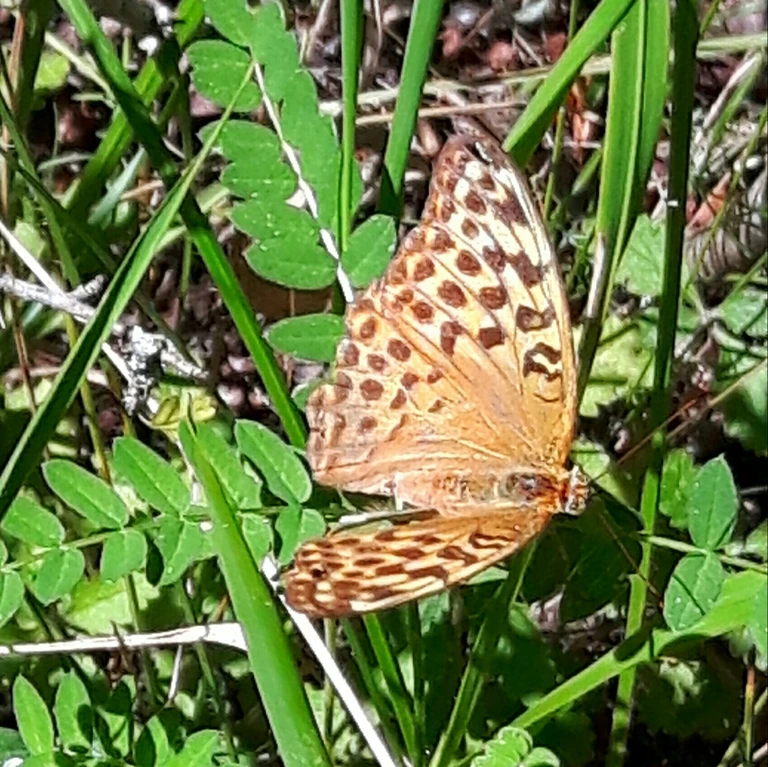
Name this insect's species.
Argynnis paphia
